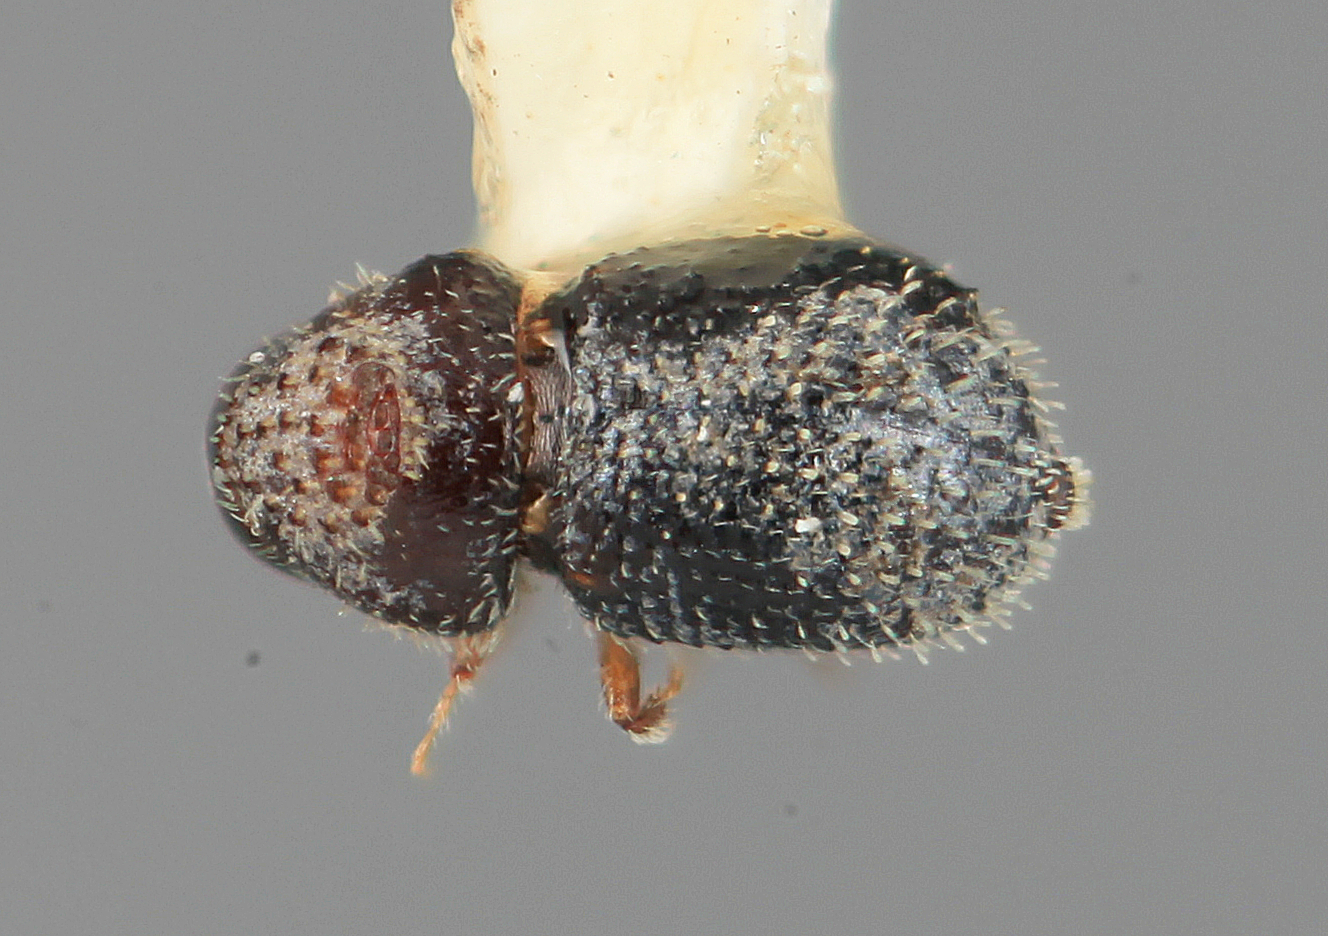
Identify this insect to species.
Pseudothysanoes crassinus
